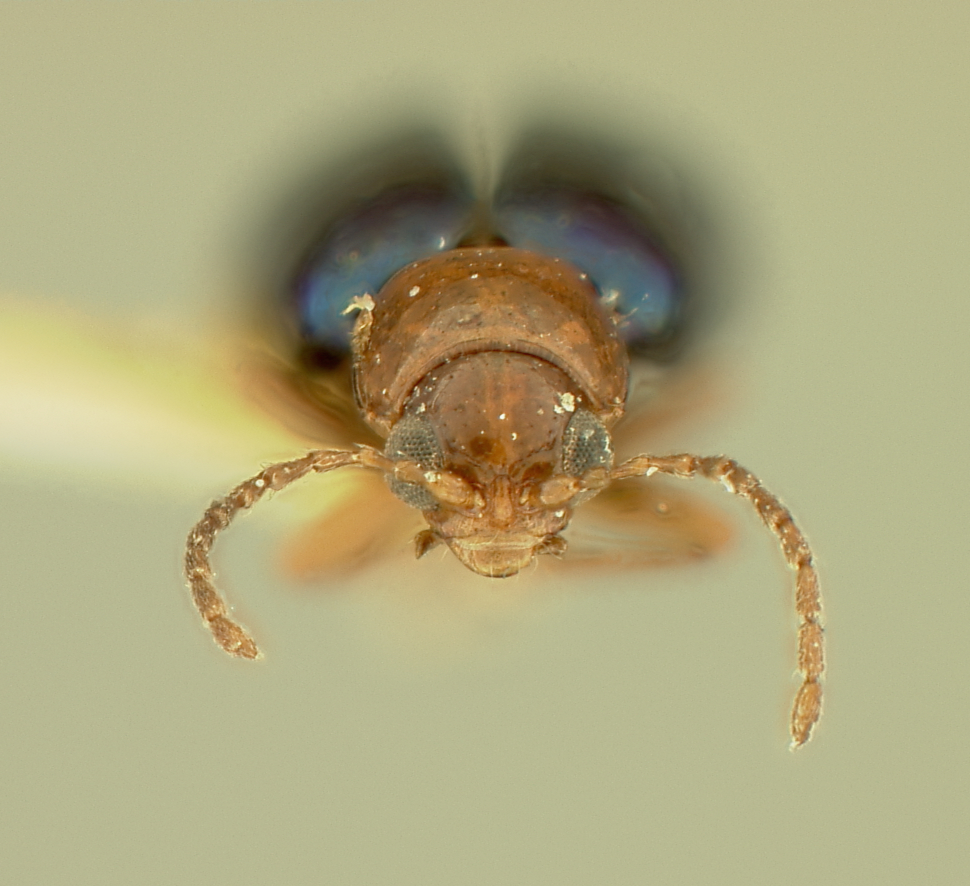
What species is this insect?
Crysylus montserrati (also Cyrsylus montserrati)
